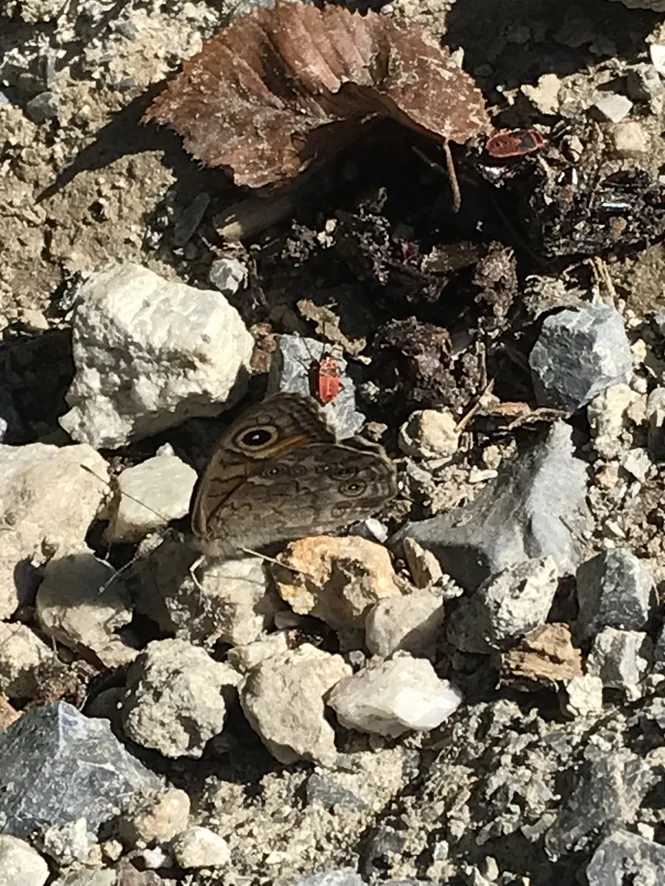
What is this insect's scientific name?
Lasiommata maera (also Pararge maera)
